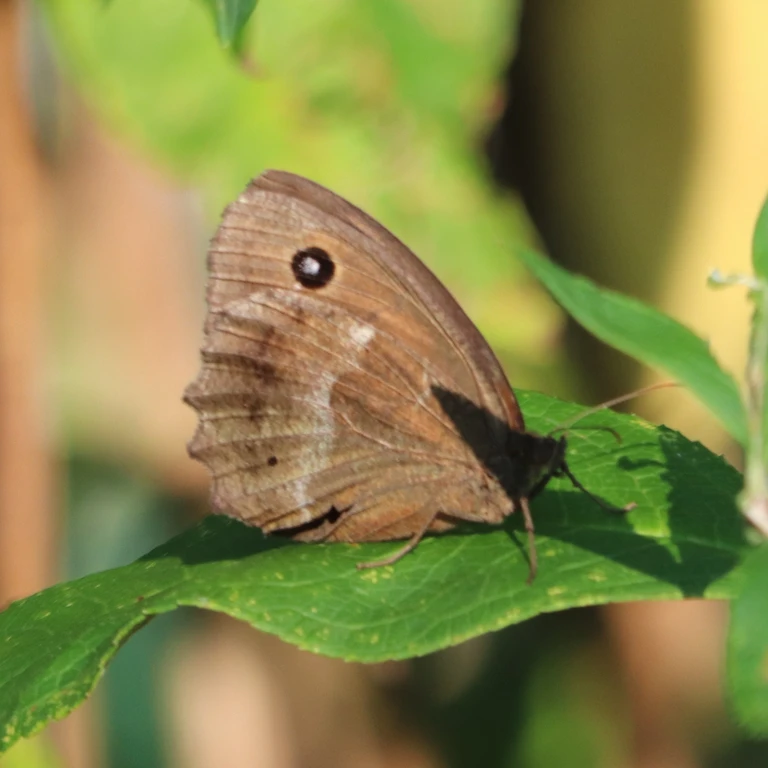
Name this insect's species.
Minois dryas
